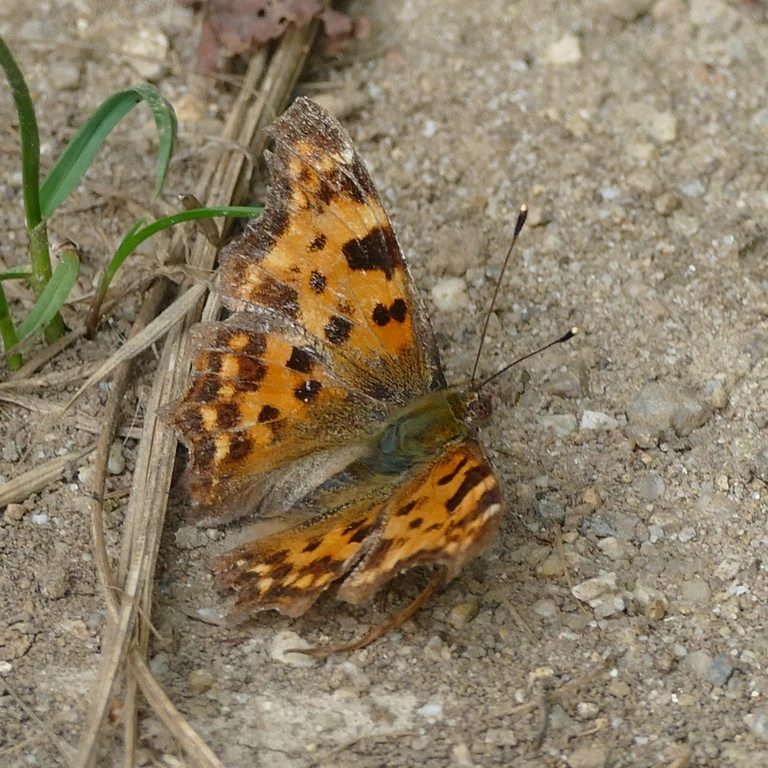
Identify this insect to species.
Polygonia c-album
